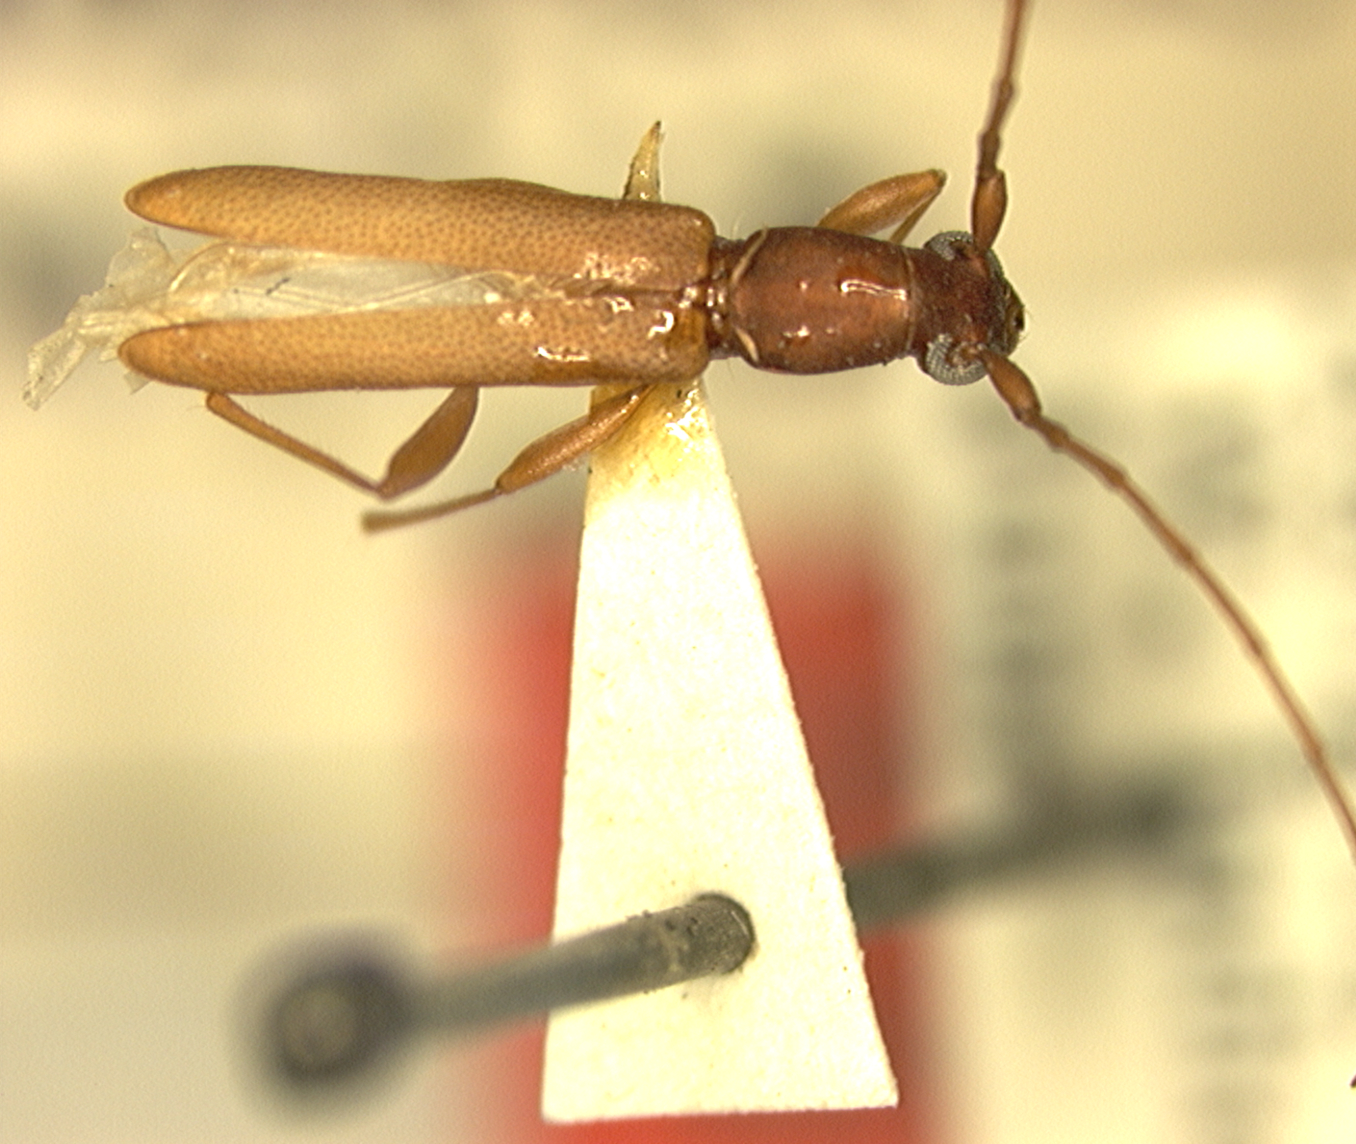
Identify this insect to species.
Caribbomerus similis (also Merostenus similis)
